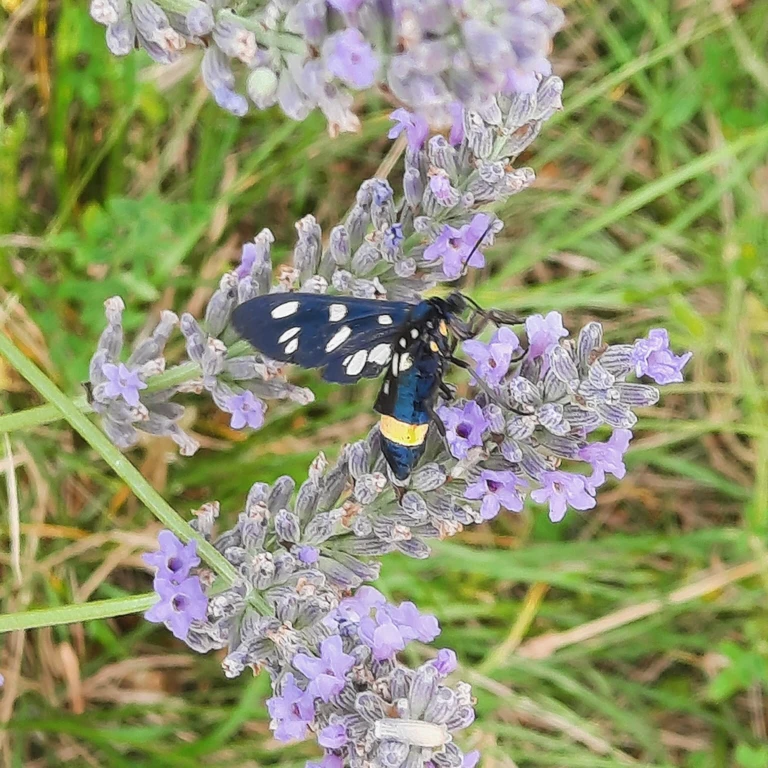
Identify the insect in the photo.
Amata phegea
